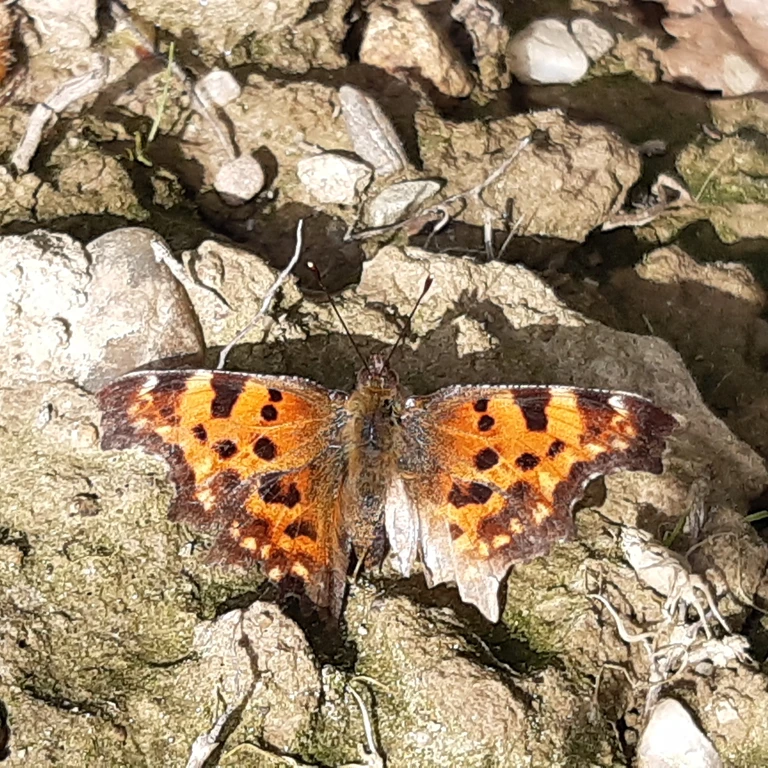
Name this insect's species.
Polygonia c-album
